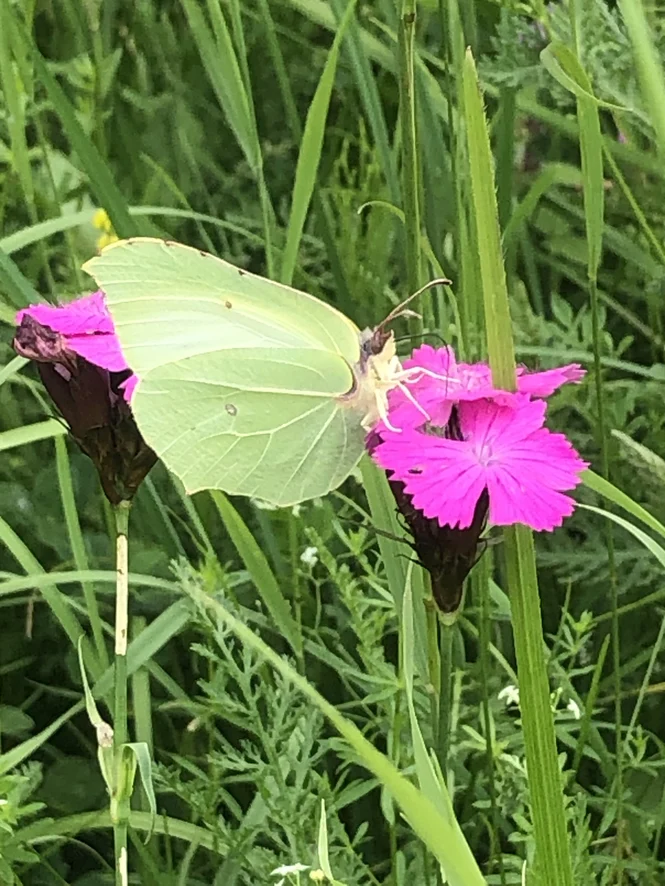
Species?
Gonepteryx rhamni
